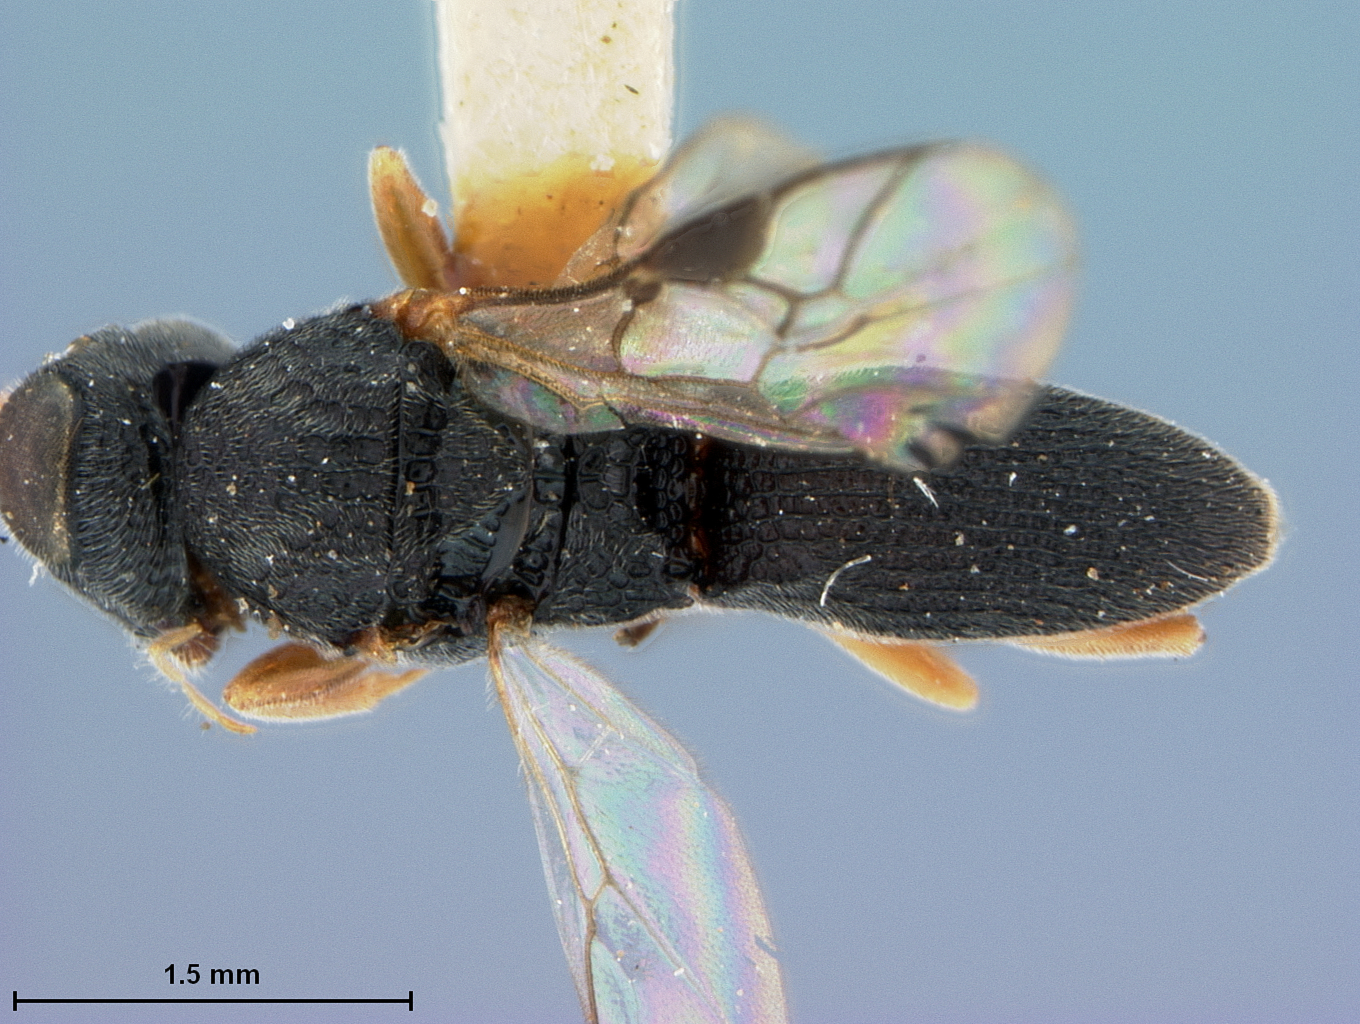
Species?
Megachelonus consociatus
